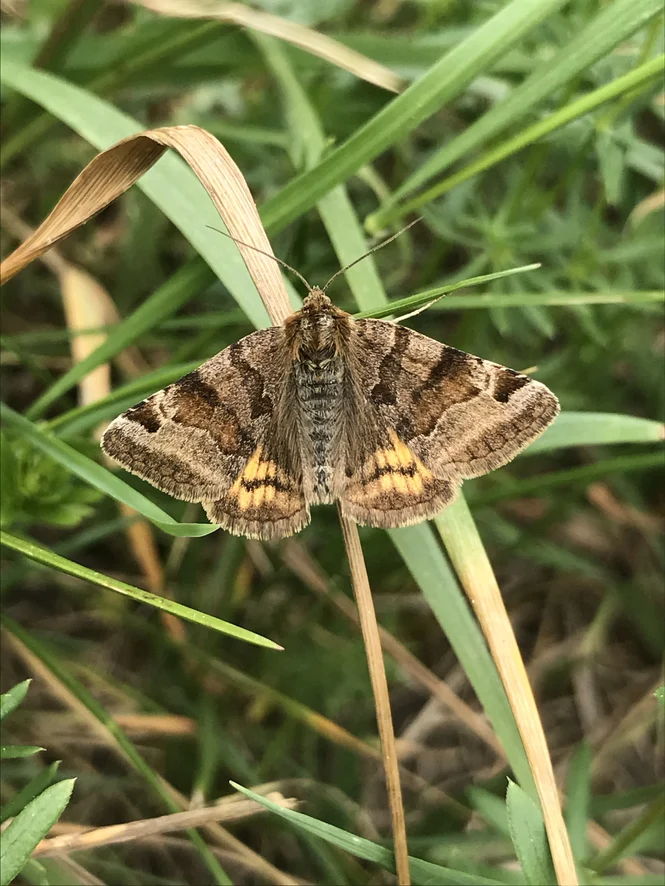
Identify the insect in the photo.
Euclidia glyphica
